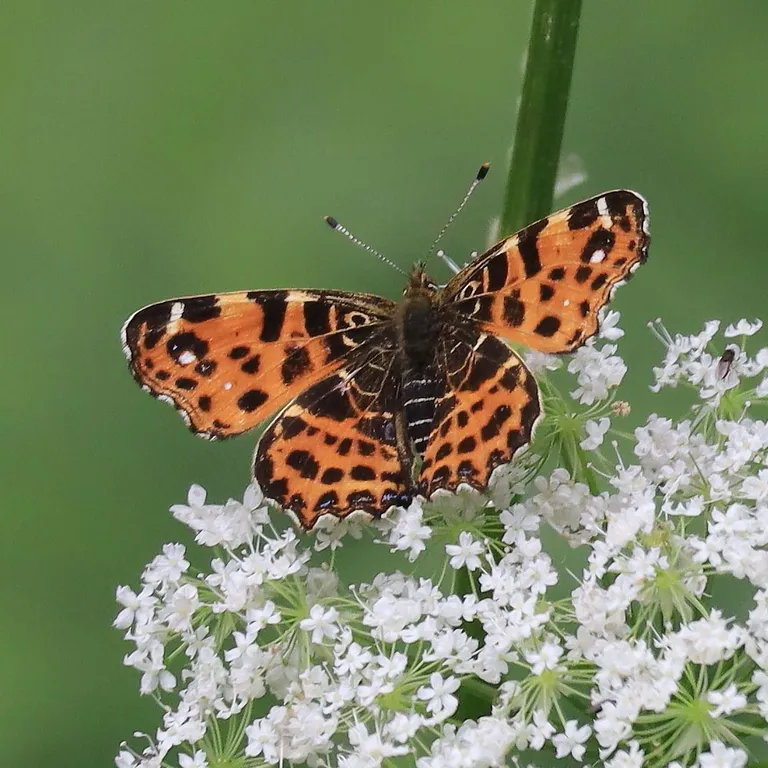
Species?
Araschnia levana
